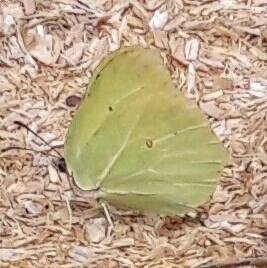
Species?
Gonepteryx rhamni
